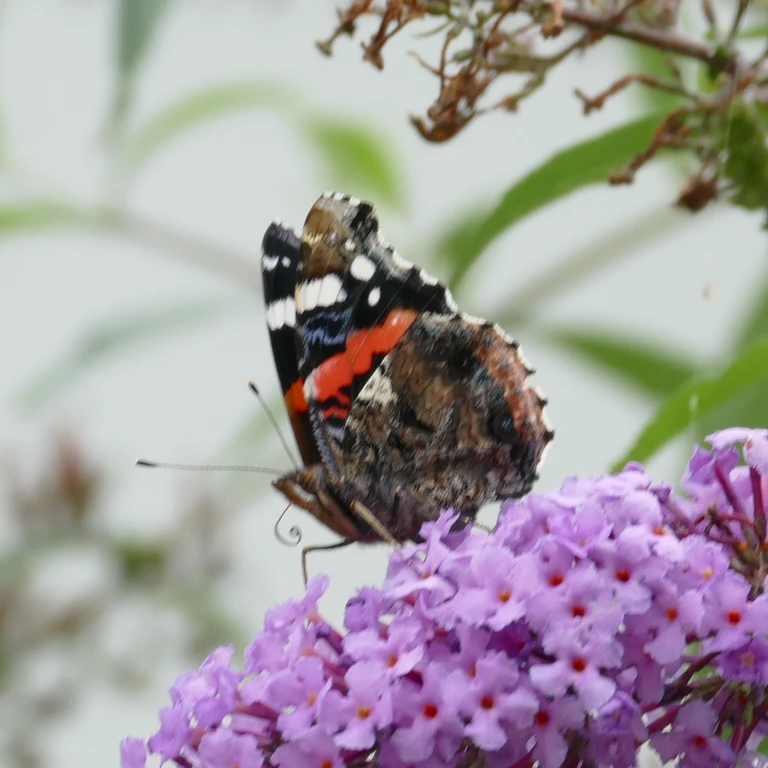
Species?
Vanessa atalanta
